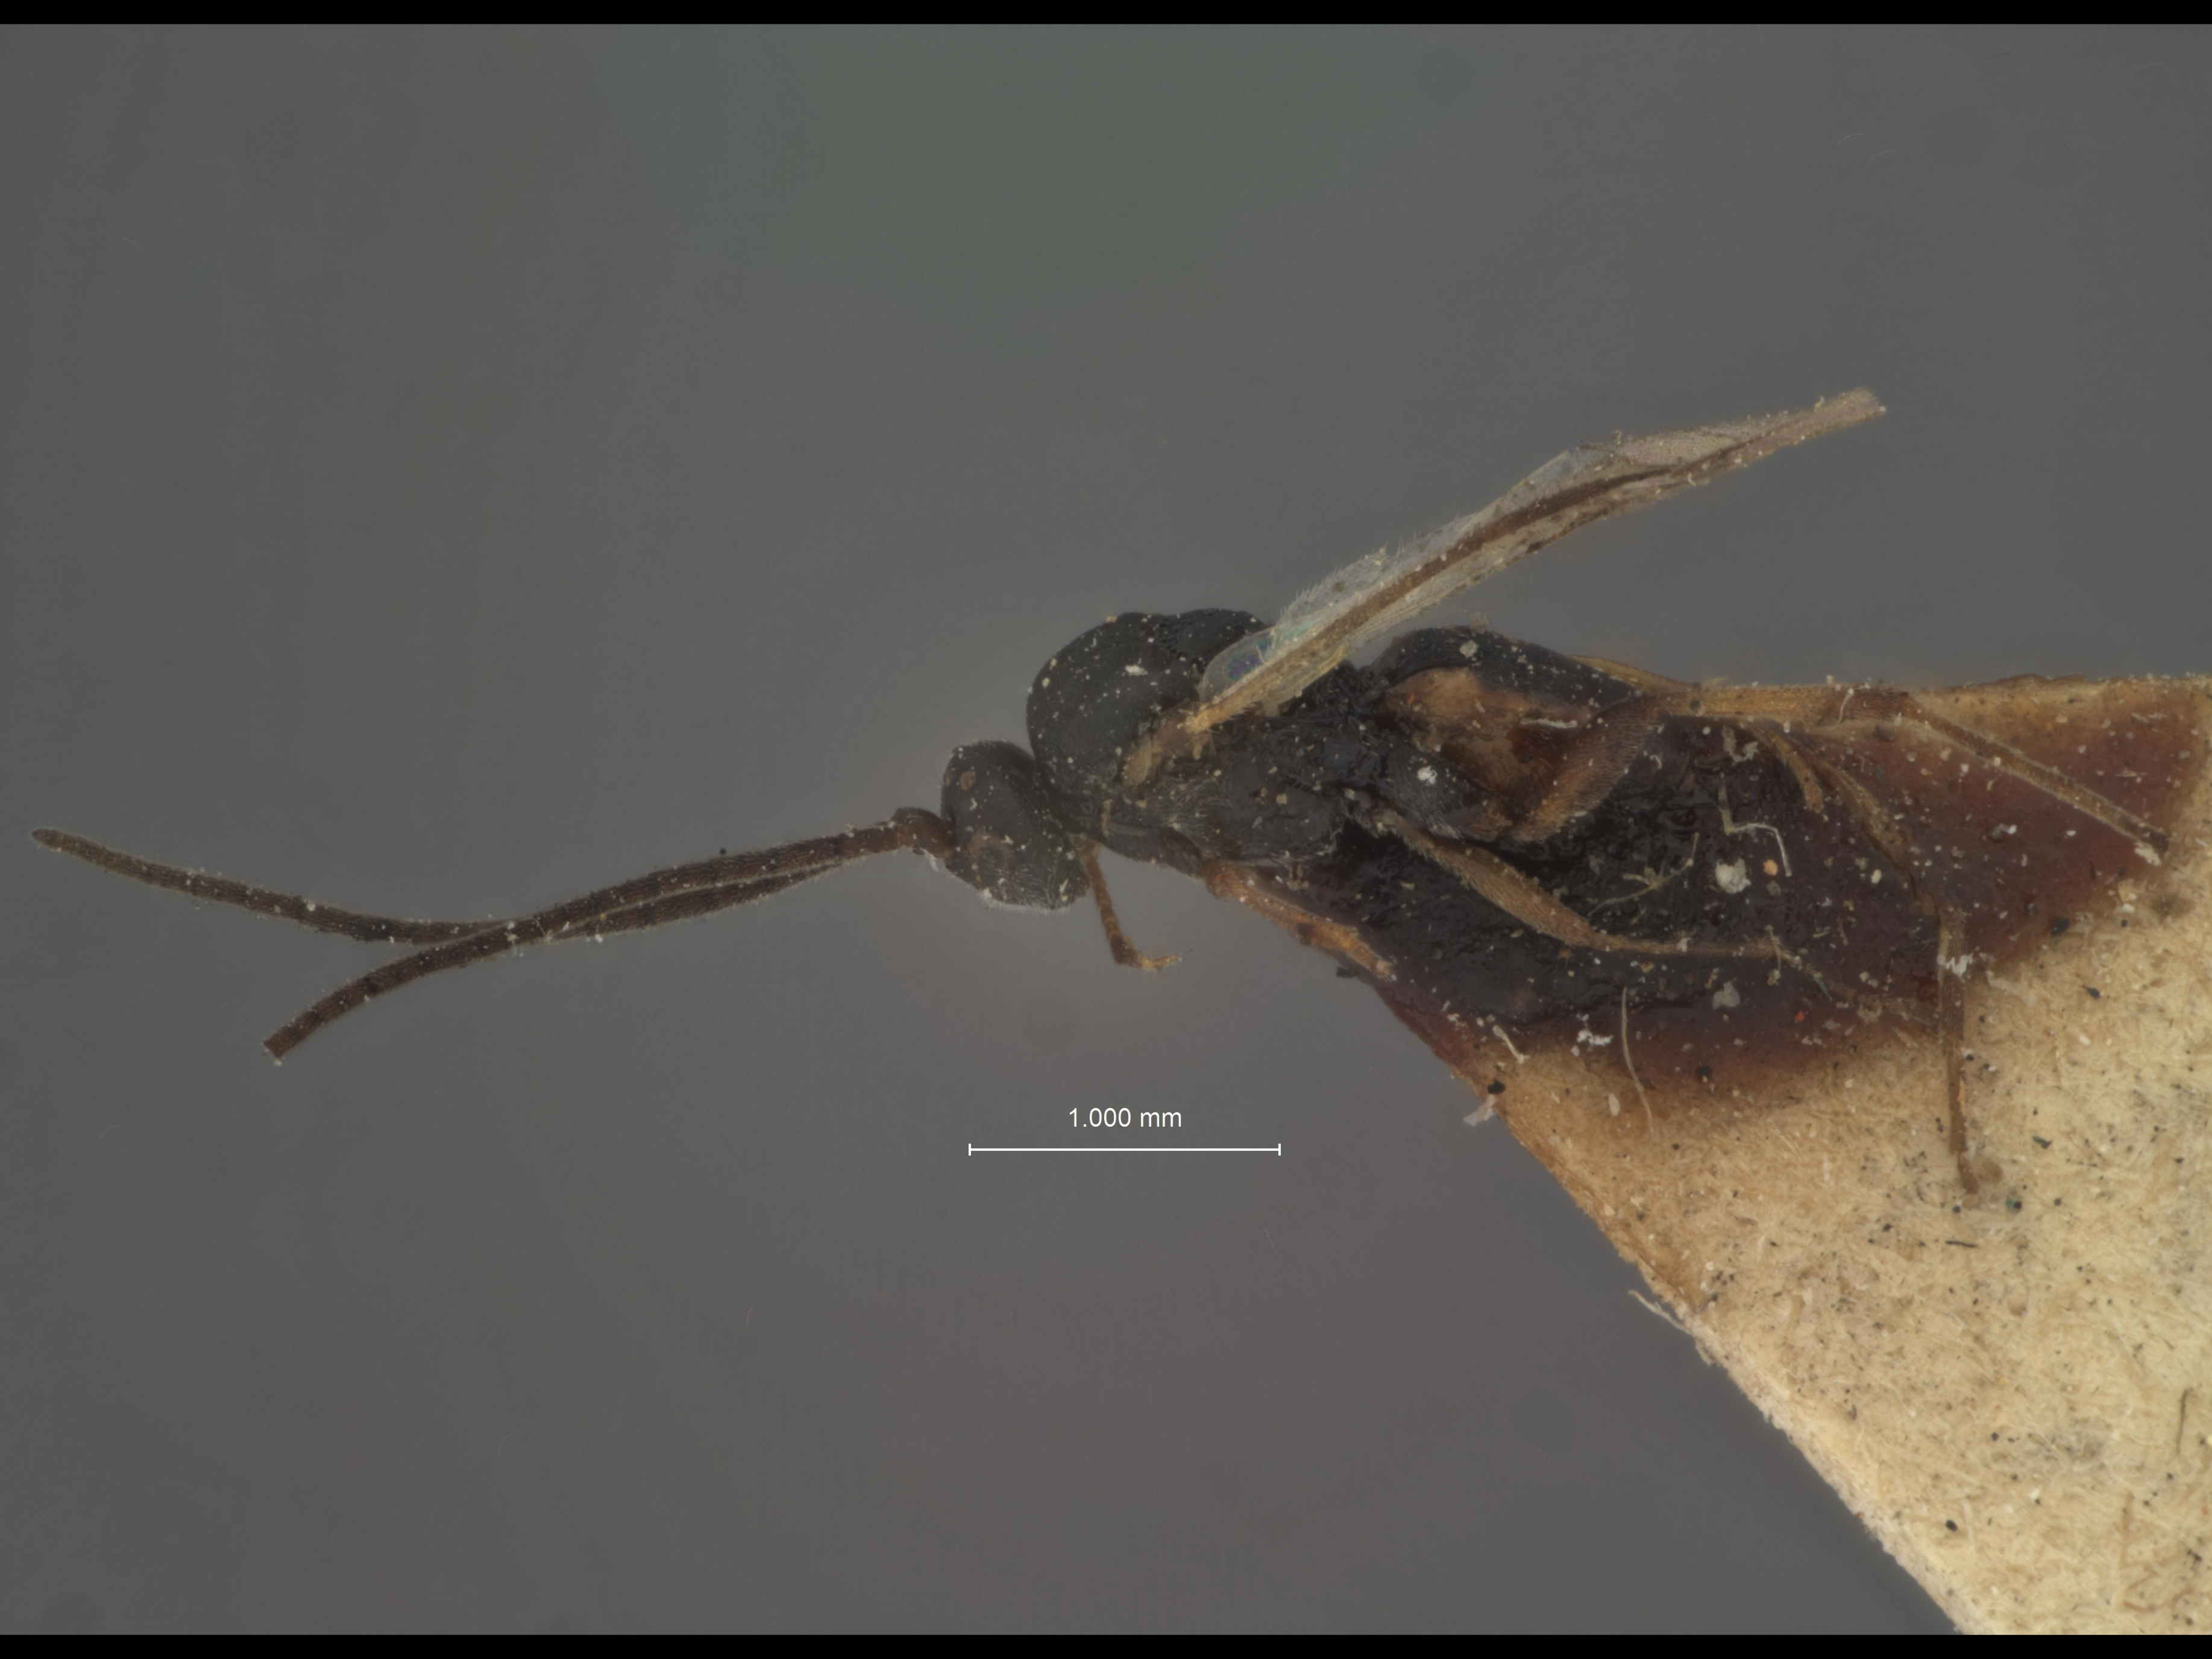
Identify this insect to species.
Apanteles junoniae
